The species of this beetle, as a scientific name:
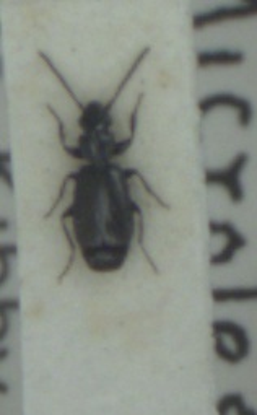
Microlestes maurus
